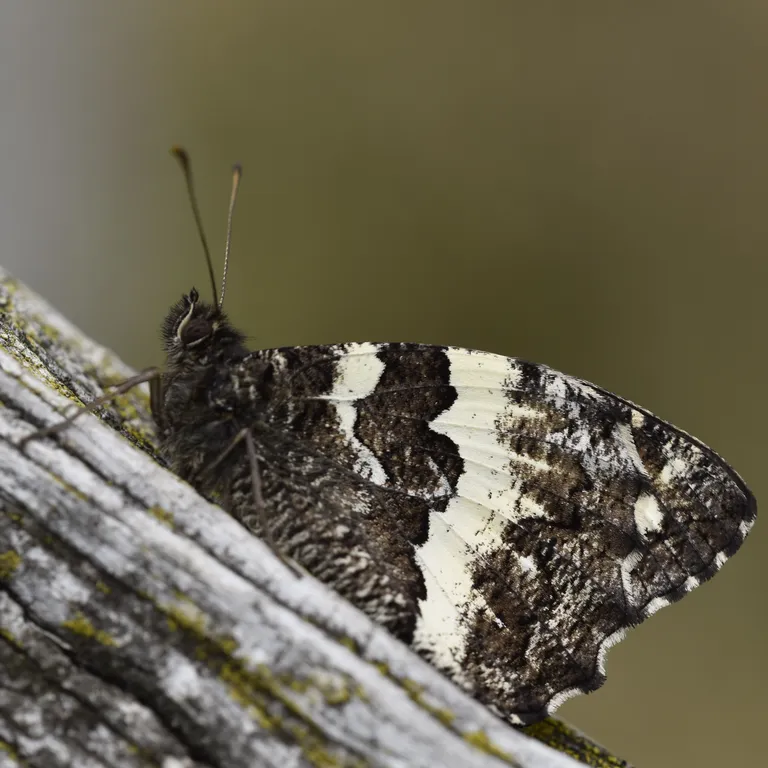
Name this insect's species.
Brintesia circe
